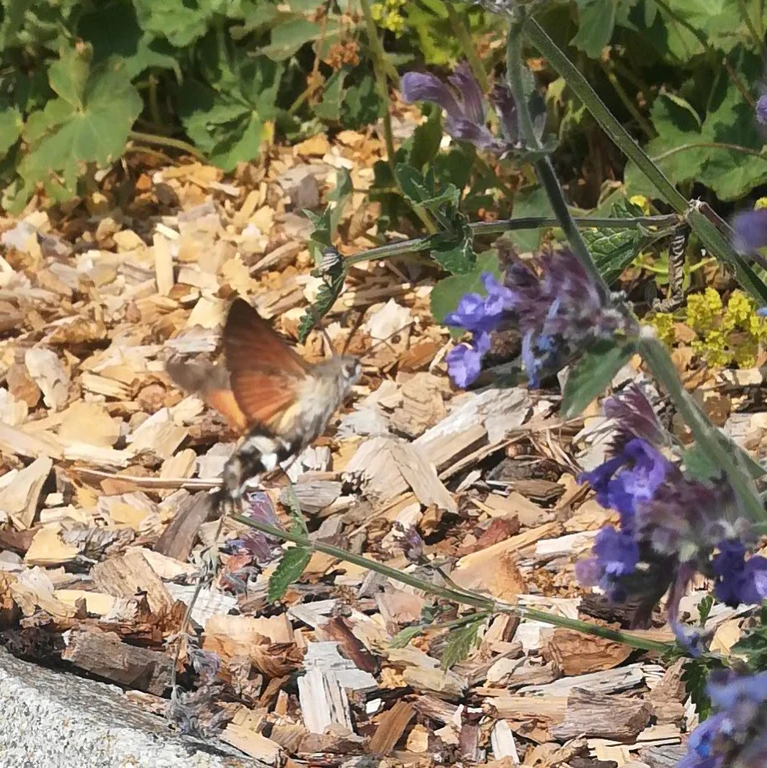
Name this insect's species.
Macroglossum stellatarum
